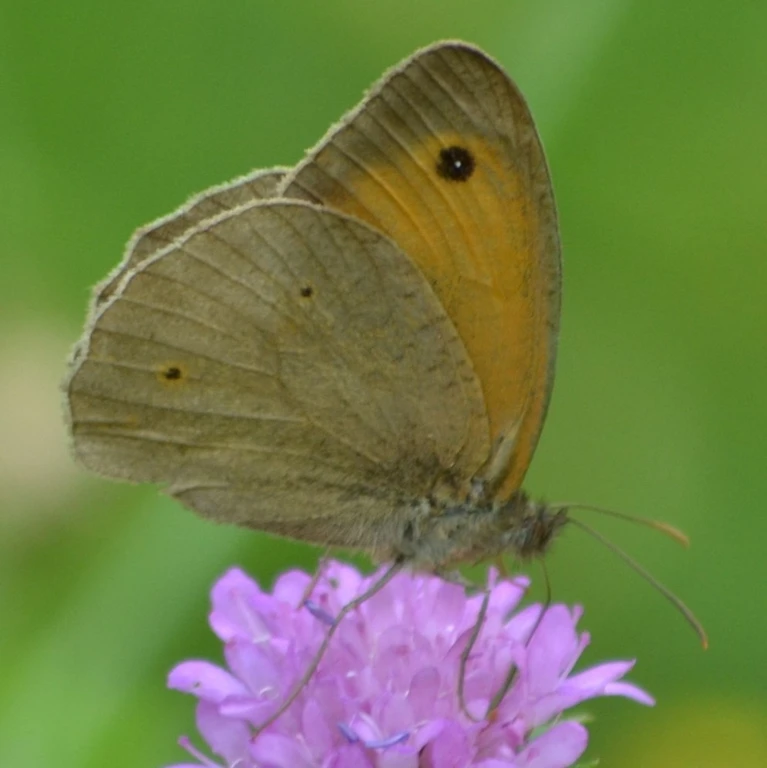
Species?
Maniola jurtina
